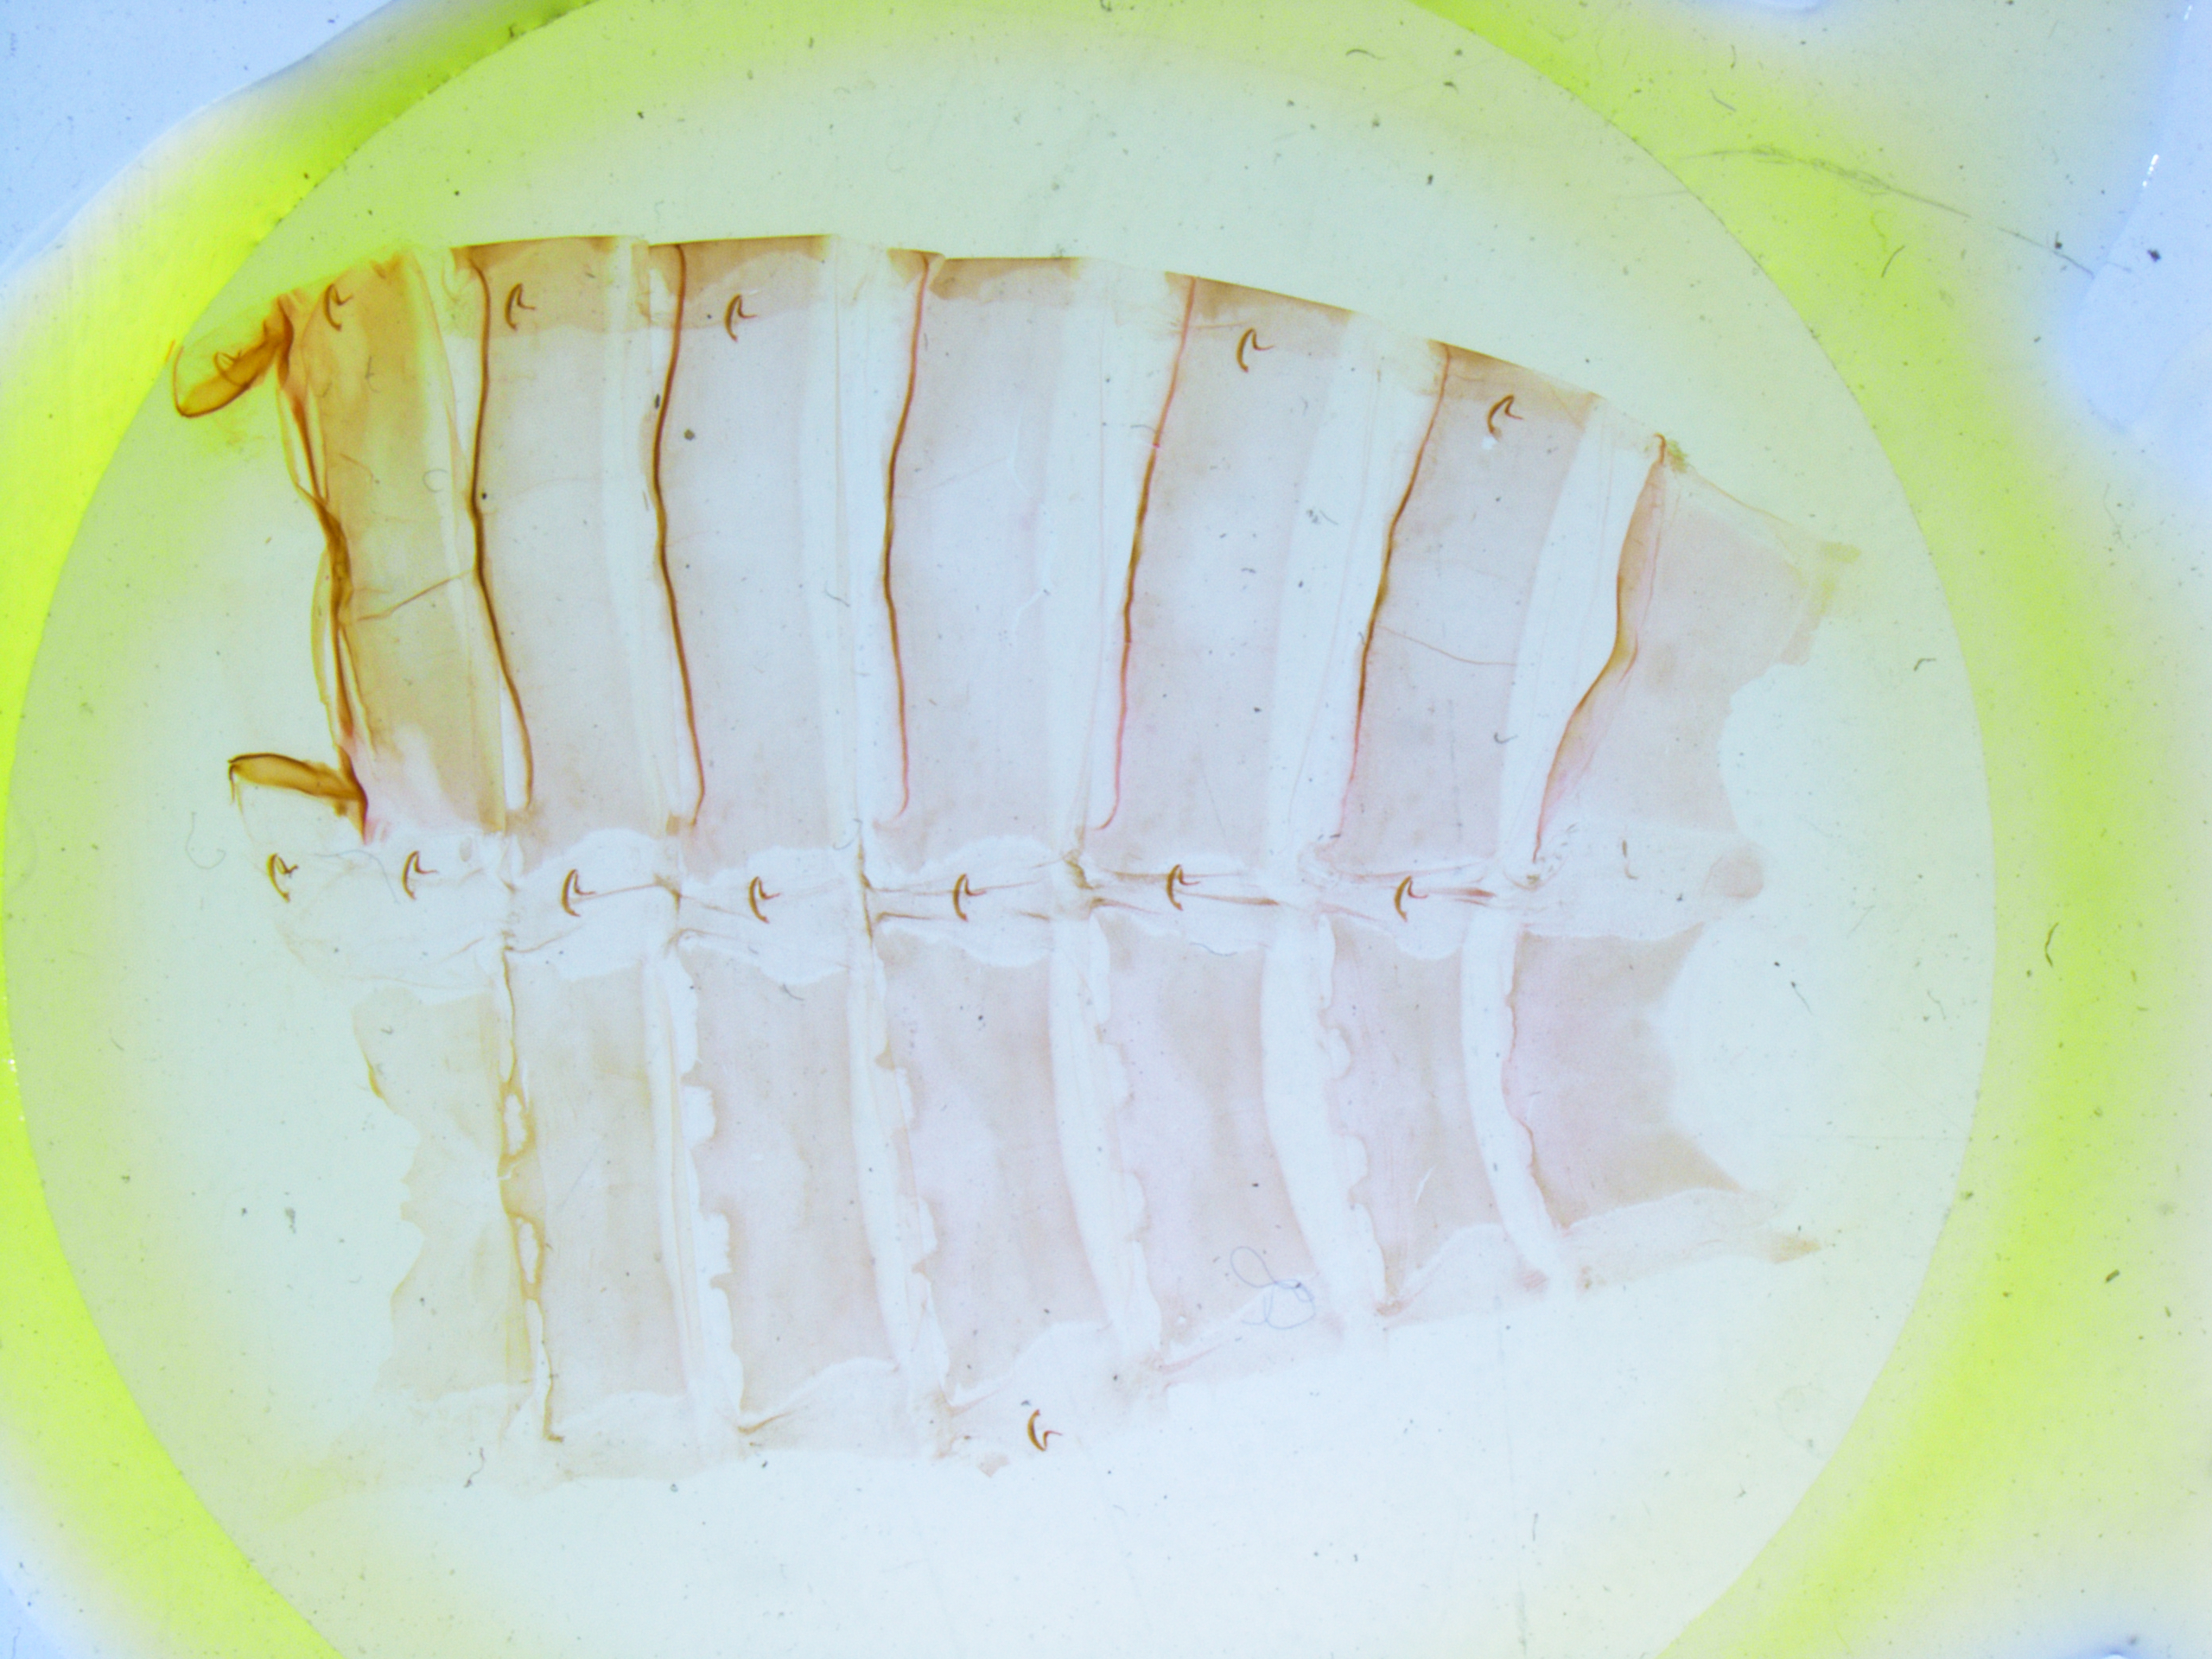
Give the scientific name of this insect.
Langsdorfia aroa
